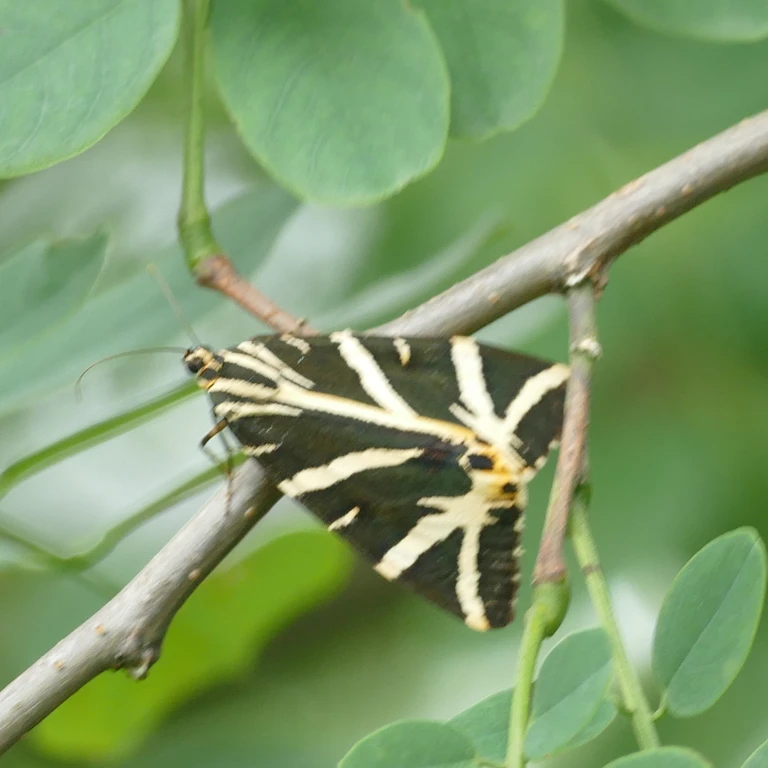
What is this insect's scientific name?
Euplagia quadripunctaria
